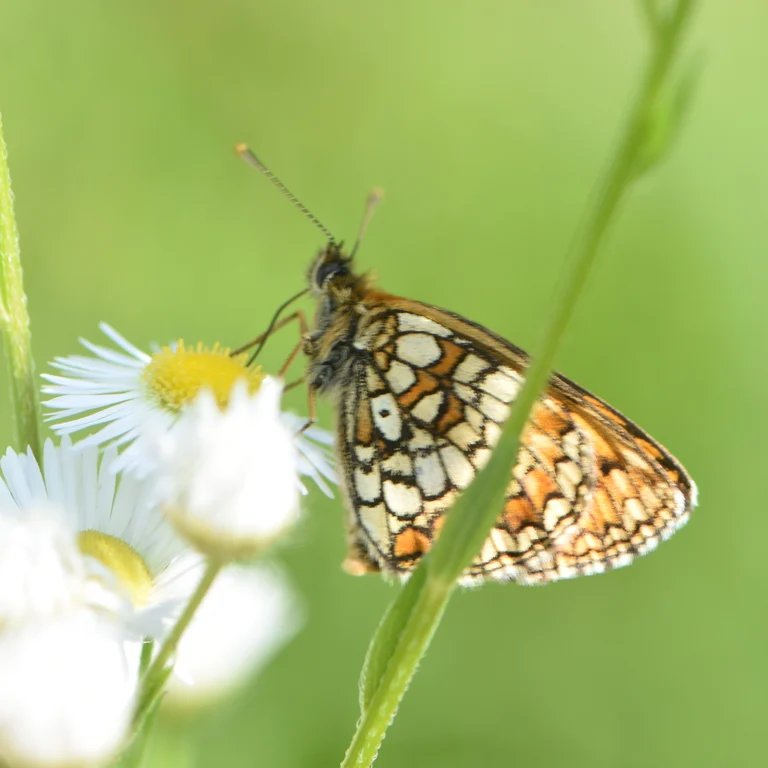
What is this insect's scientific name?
Melitaea athalia
